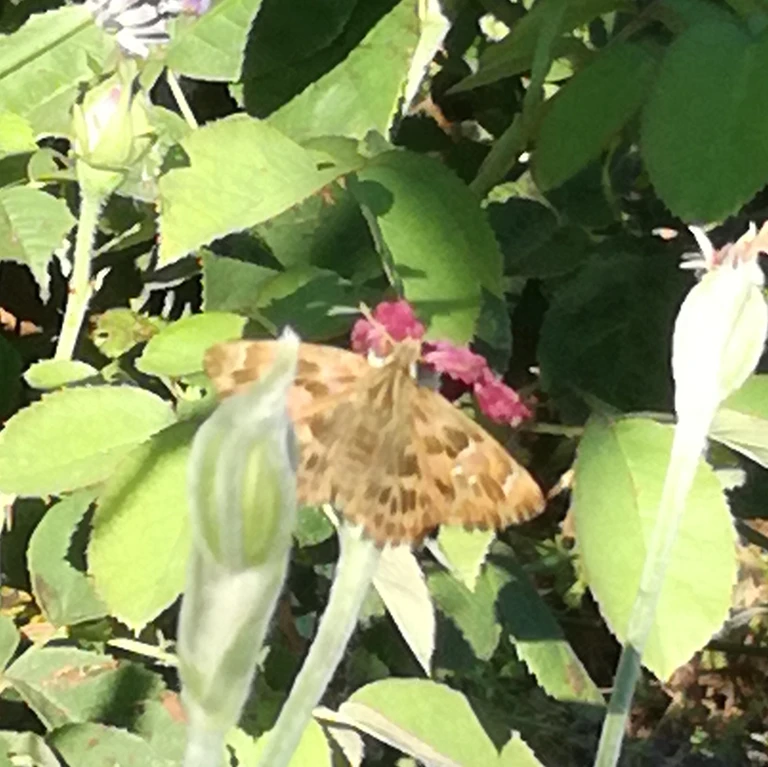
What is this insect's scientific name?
Carcharodus alceae
